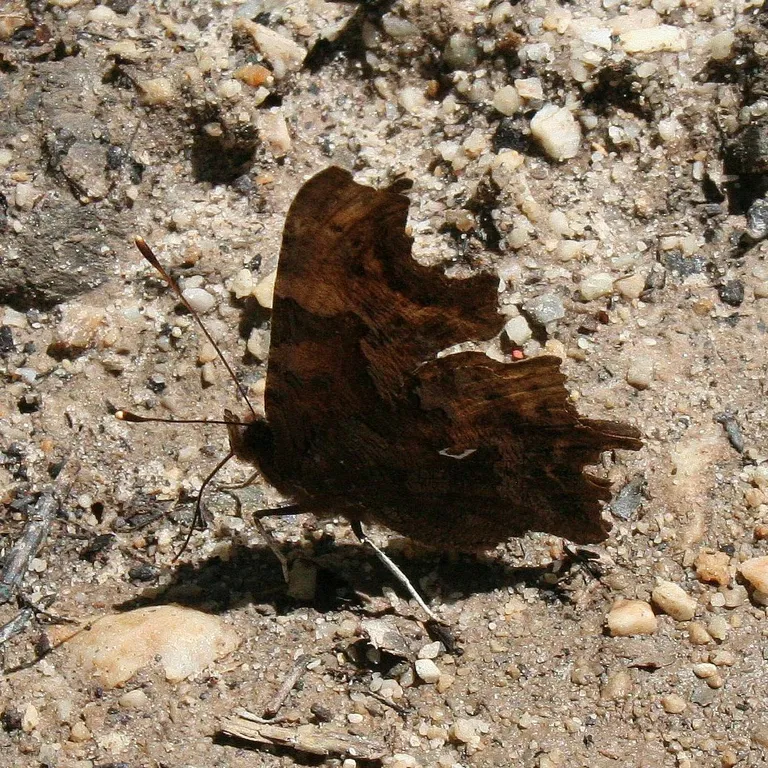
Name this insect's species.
Polygonia c-album
